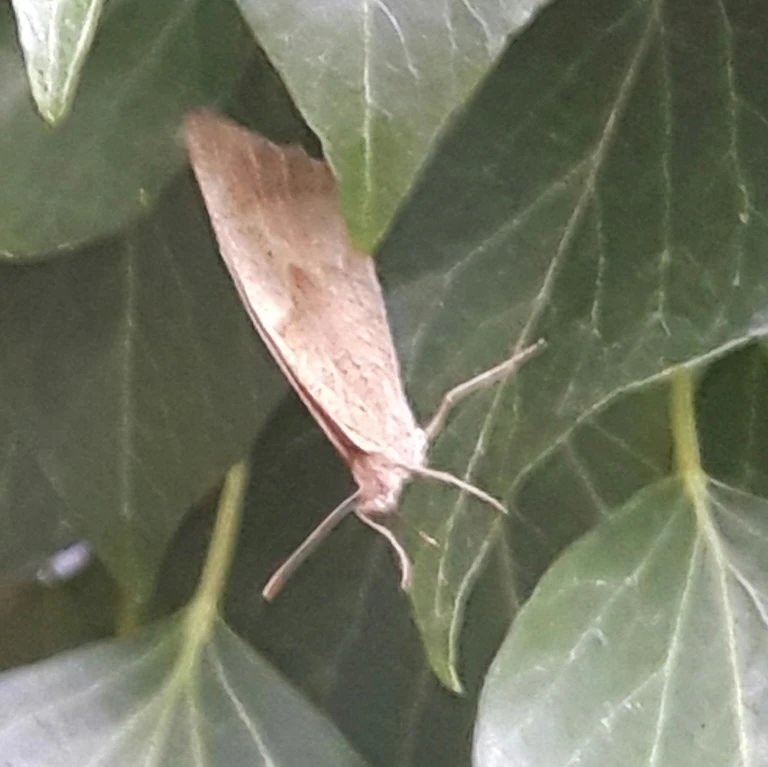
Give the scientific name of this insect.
Maniola jurtina
